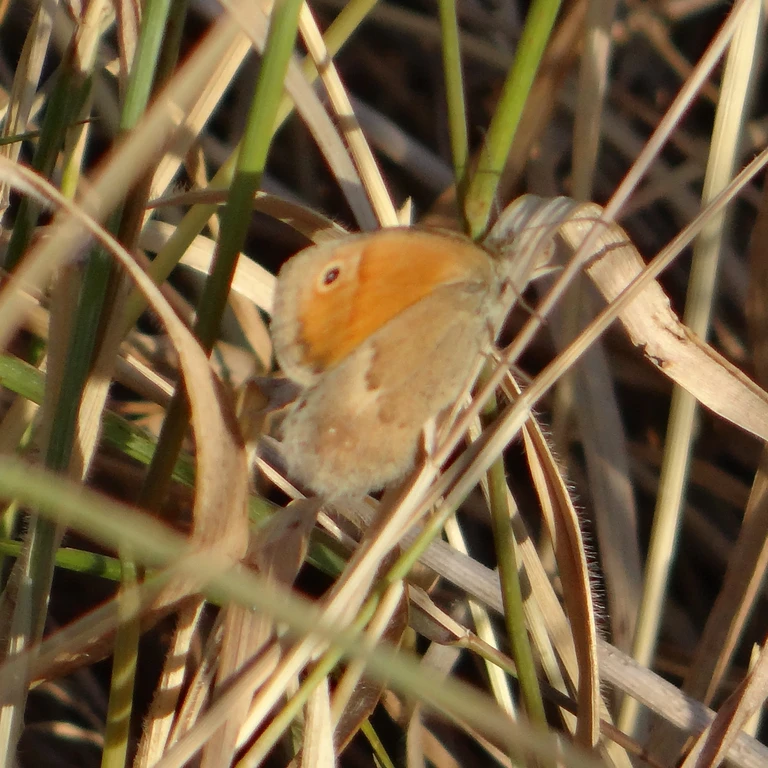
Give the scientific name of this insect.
Coenonympha pamphilus
